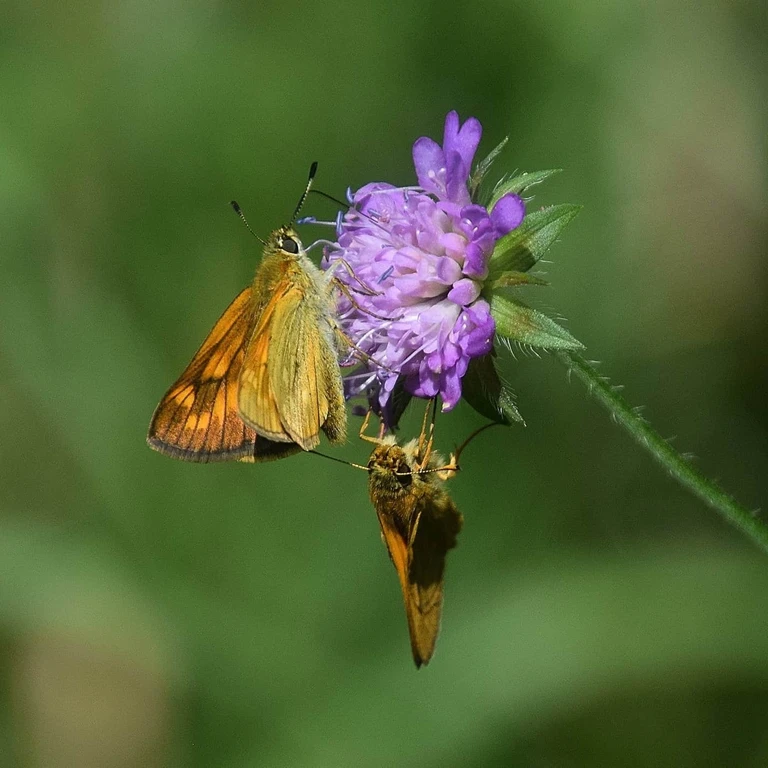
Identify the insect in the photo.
Ochlodes sylvanus (also Ochlodes venata)
